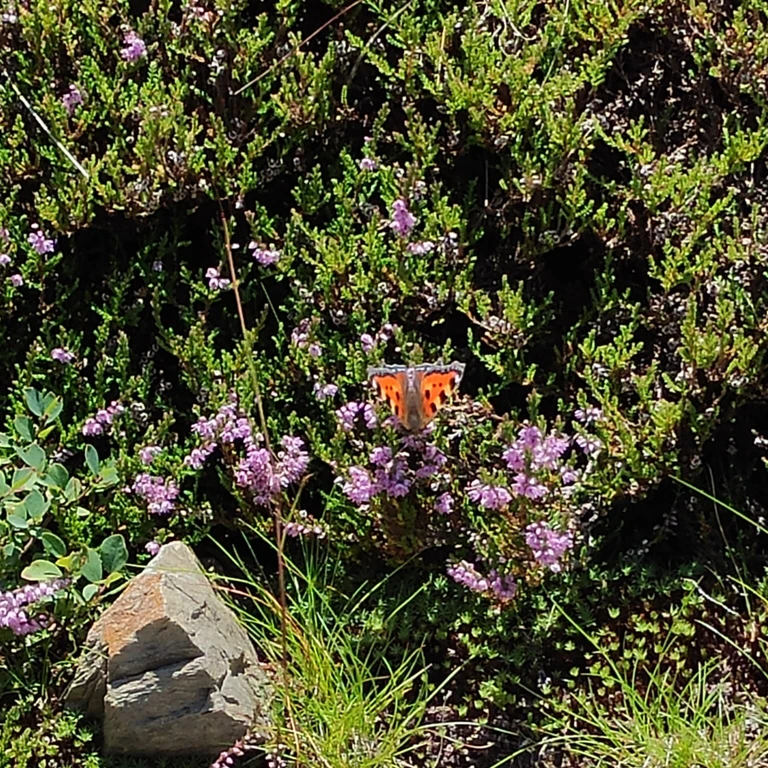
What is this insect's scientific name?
Aglais urticae
